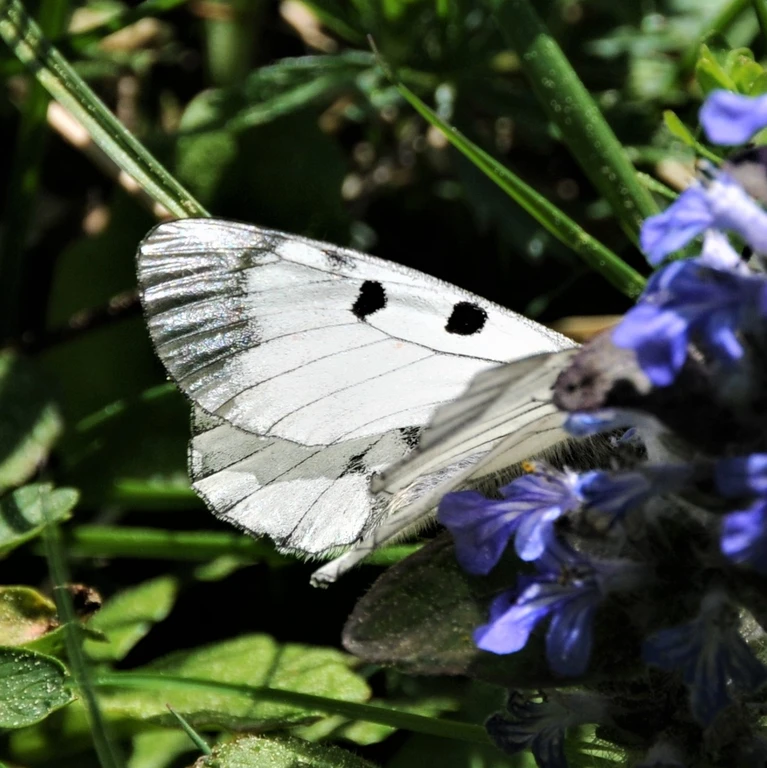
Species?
Parnassius mnemosyne
